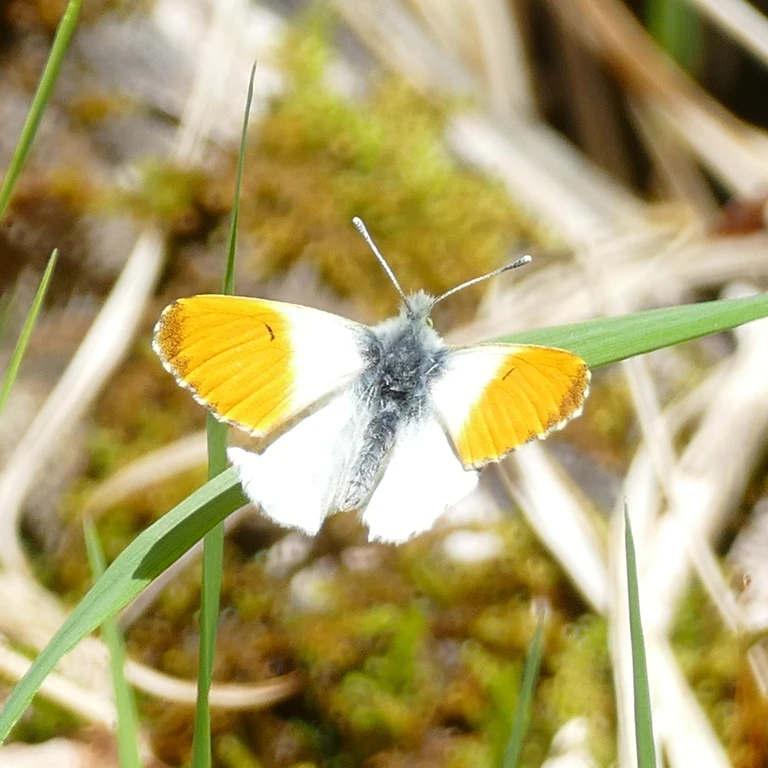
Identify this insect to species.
Anthocharis cardamines
